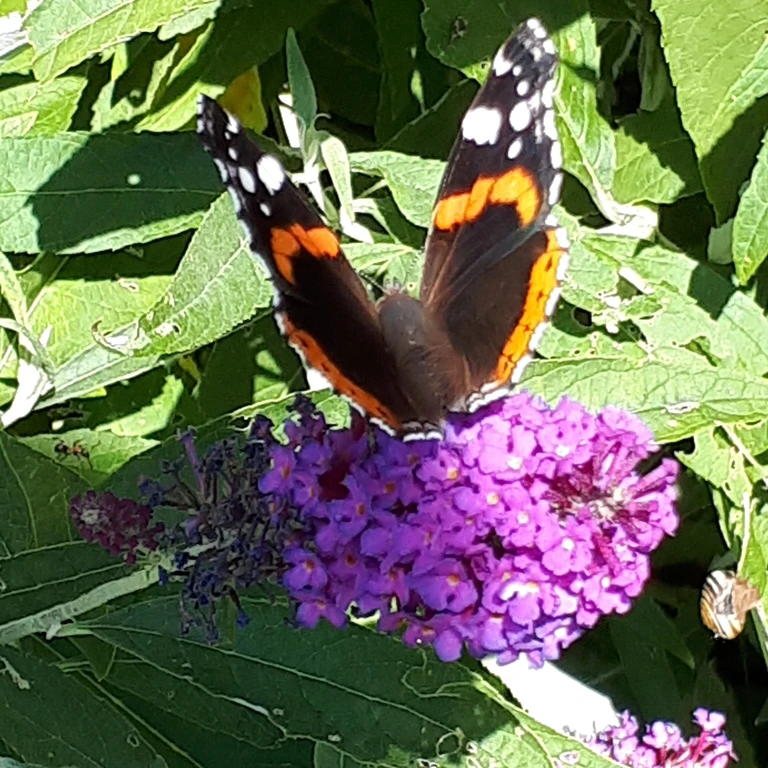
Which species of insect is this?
Vanessa atalanta
